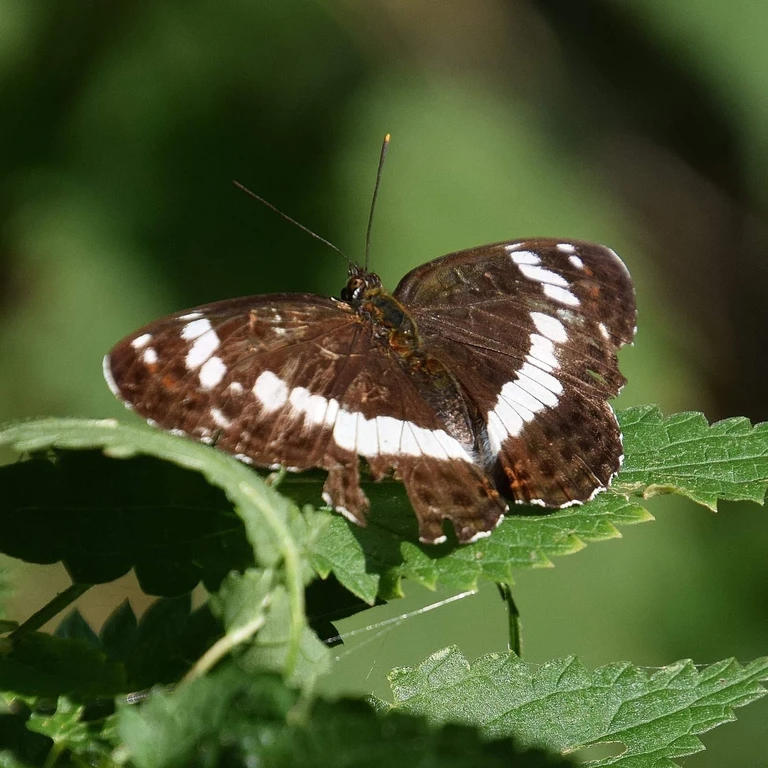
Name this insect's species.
Limenitis camilla (also Ladoga camilla)
